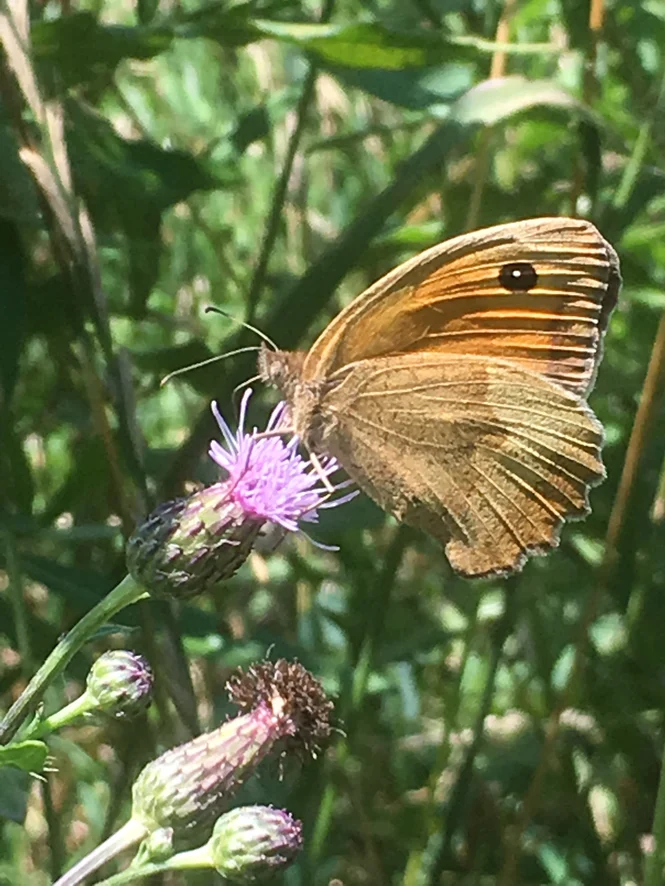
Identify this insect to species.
Maniola jurtina
